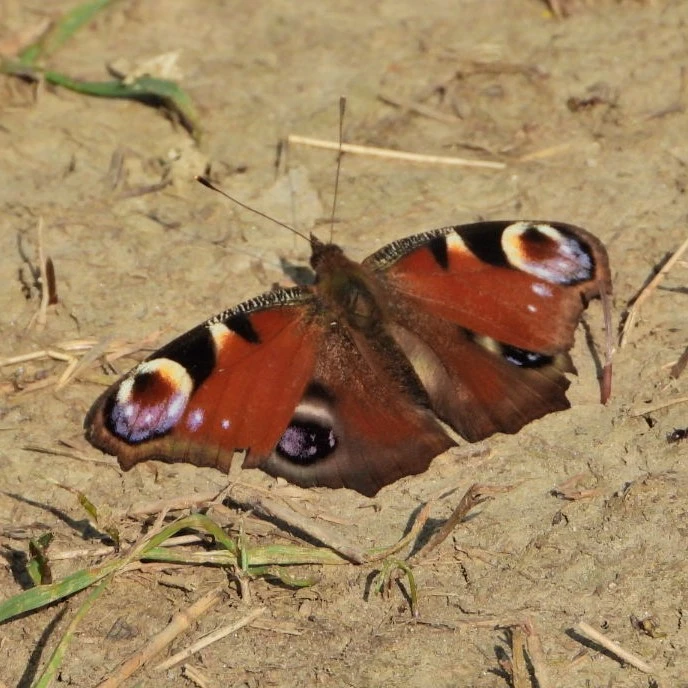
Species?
Aglais io
